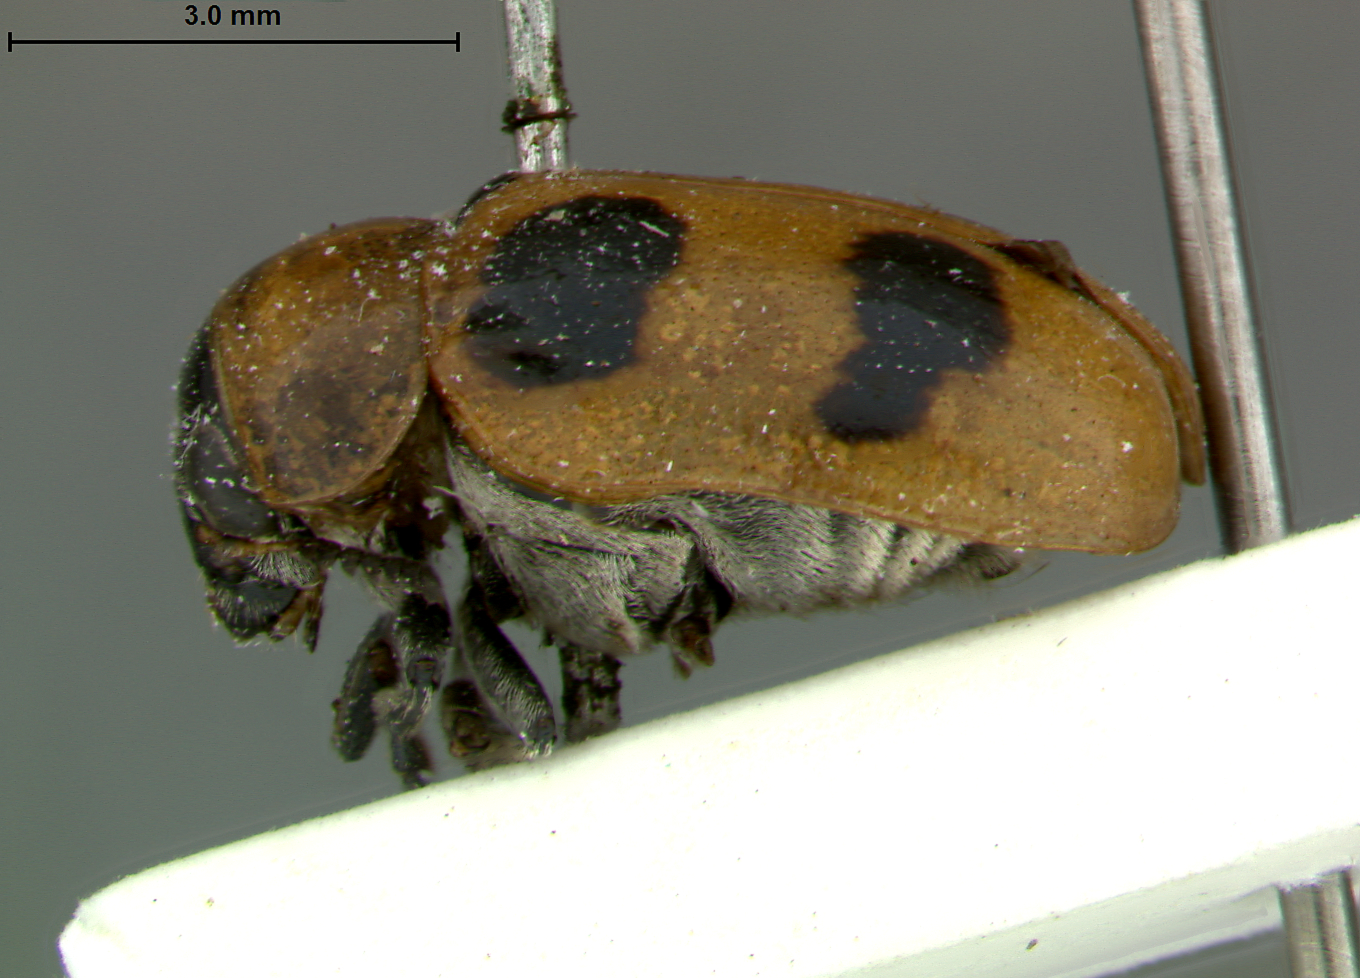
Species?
Tituboea paviei
